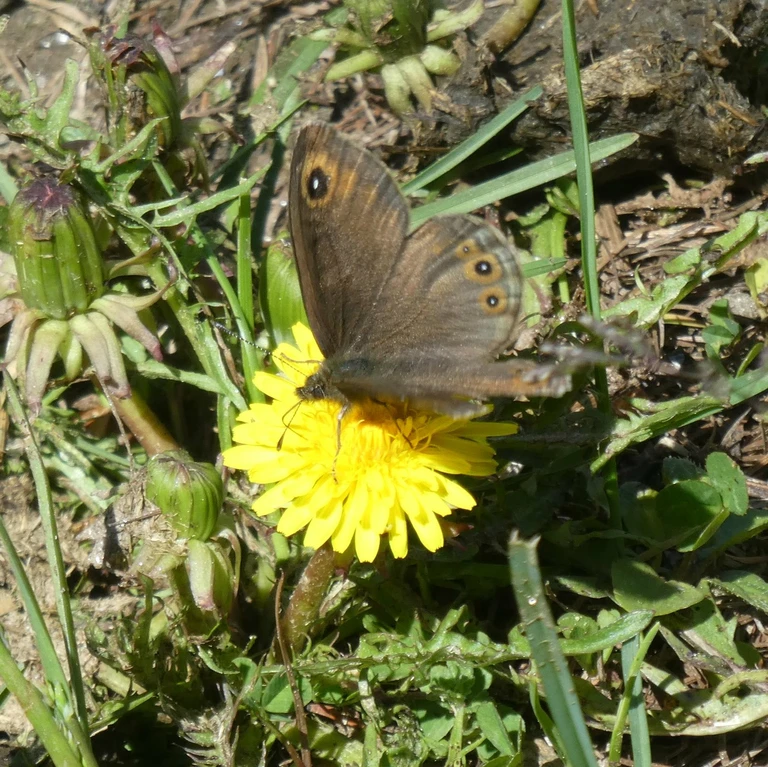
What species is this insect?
Lasiommata maera (also Pararge maera)
